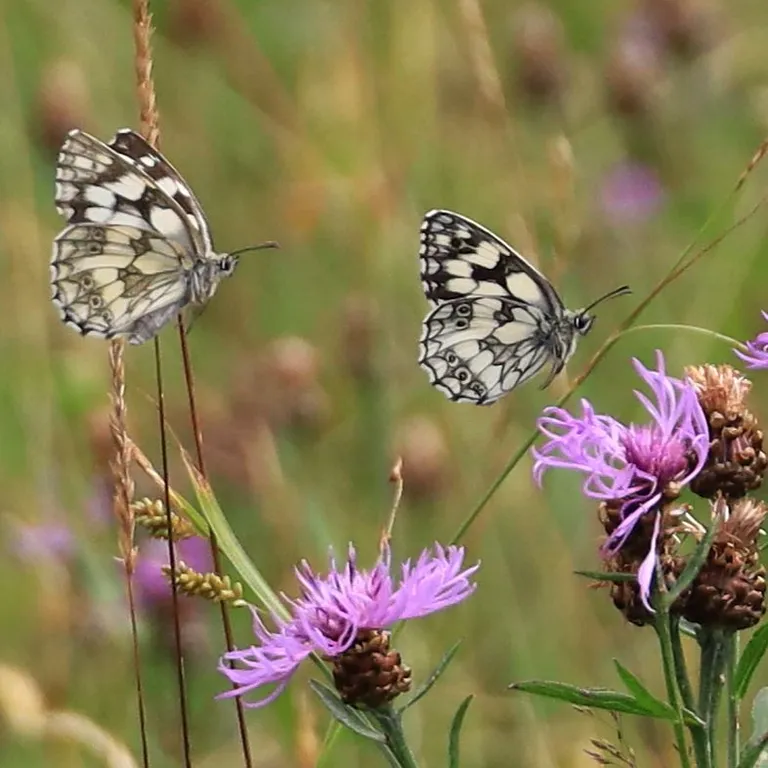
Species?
Melanargia galathea
